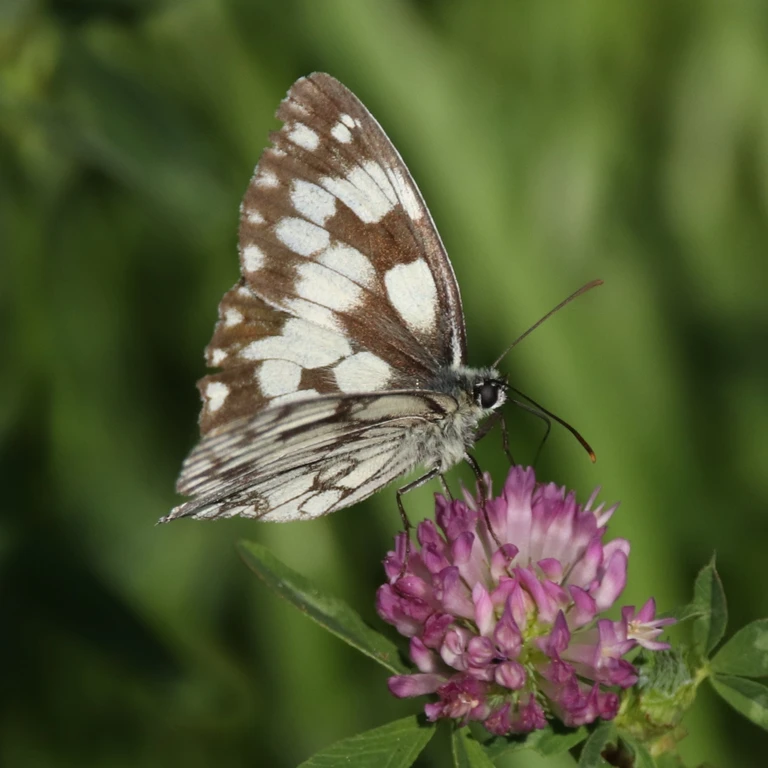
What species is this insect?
Melanargia galathea
